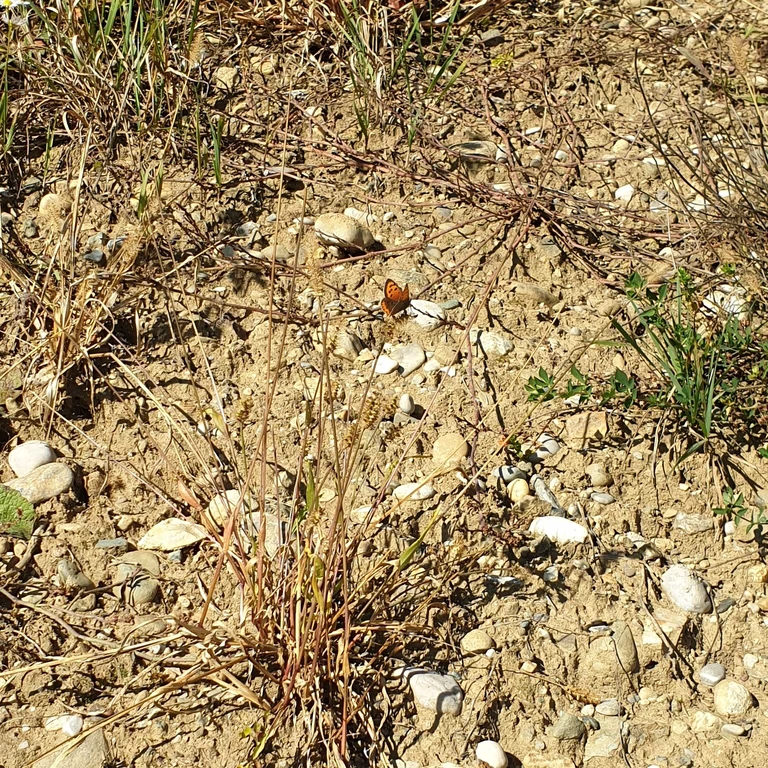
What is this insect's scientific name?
Lycaena phlaeas
